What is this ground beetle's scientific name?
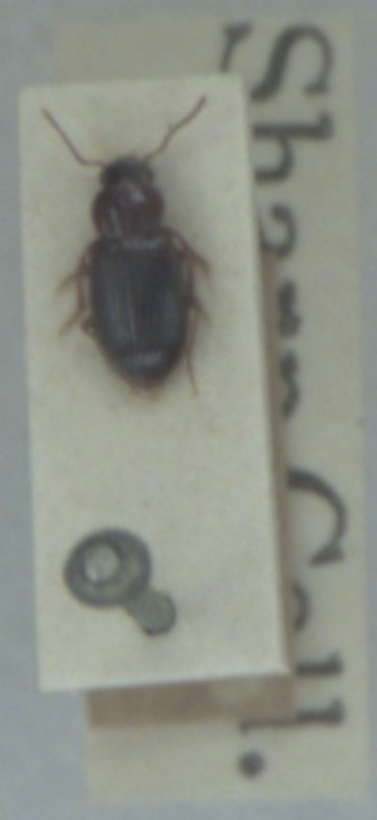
Bradycellus caucasicus
